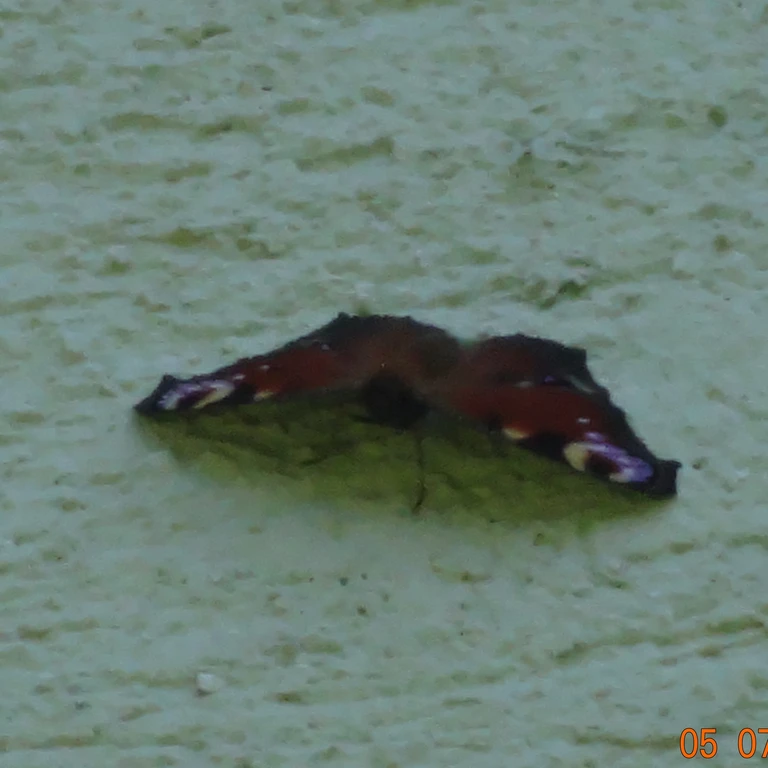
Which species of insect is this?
Aglais io
